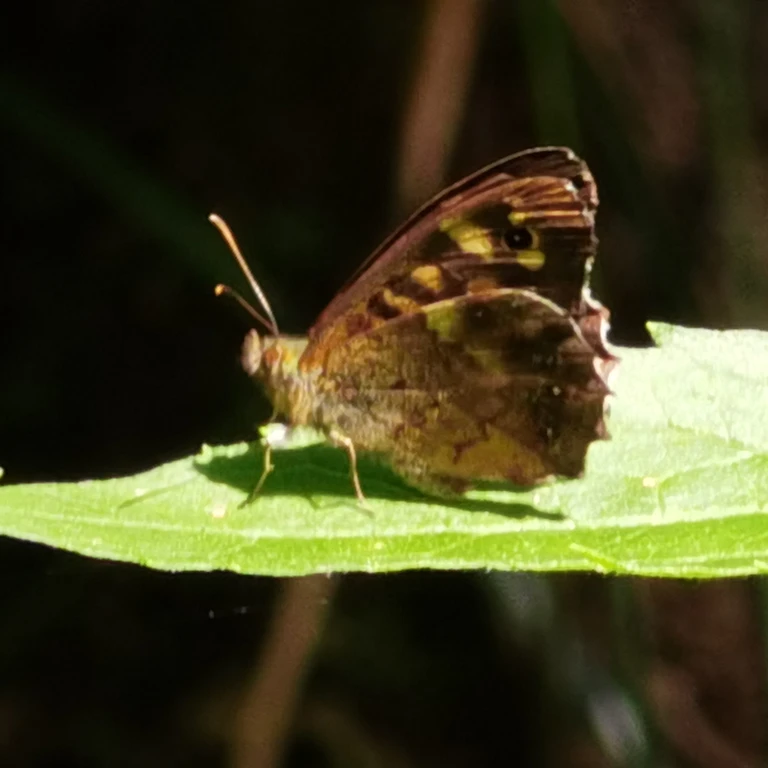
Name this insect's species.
Pararge aegeria
